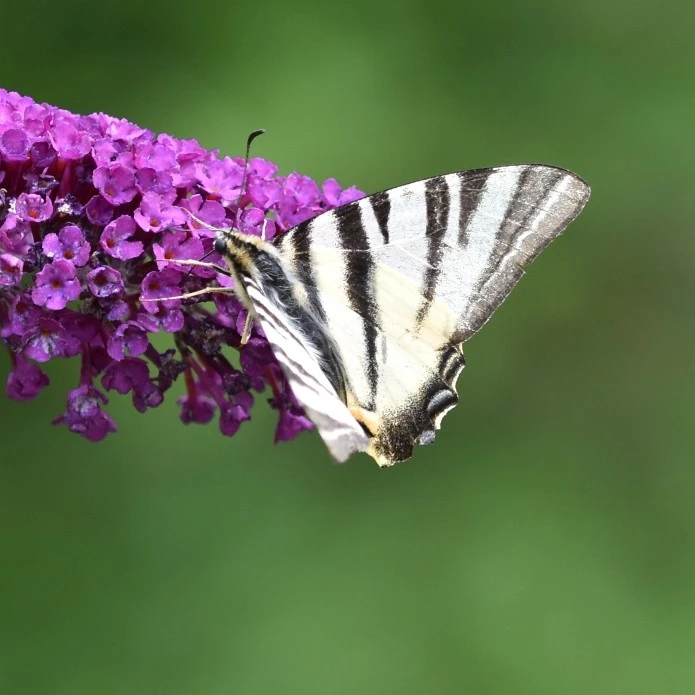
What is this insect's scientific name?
Iphiclides podalirius
